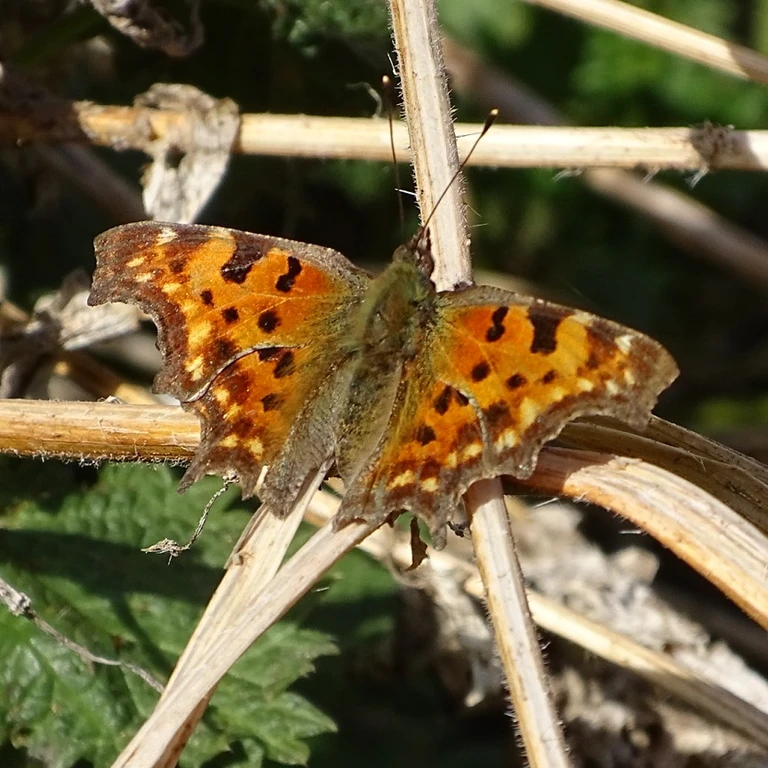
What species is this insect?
Polygonia c-album
